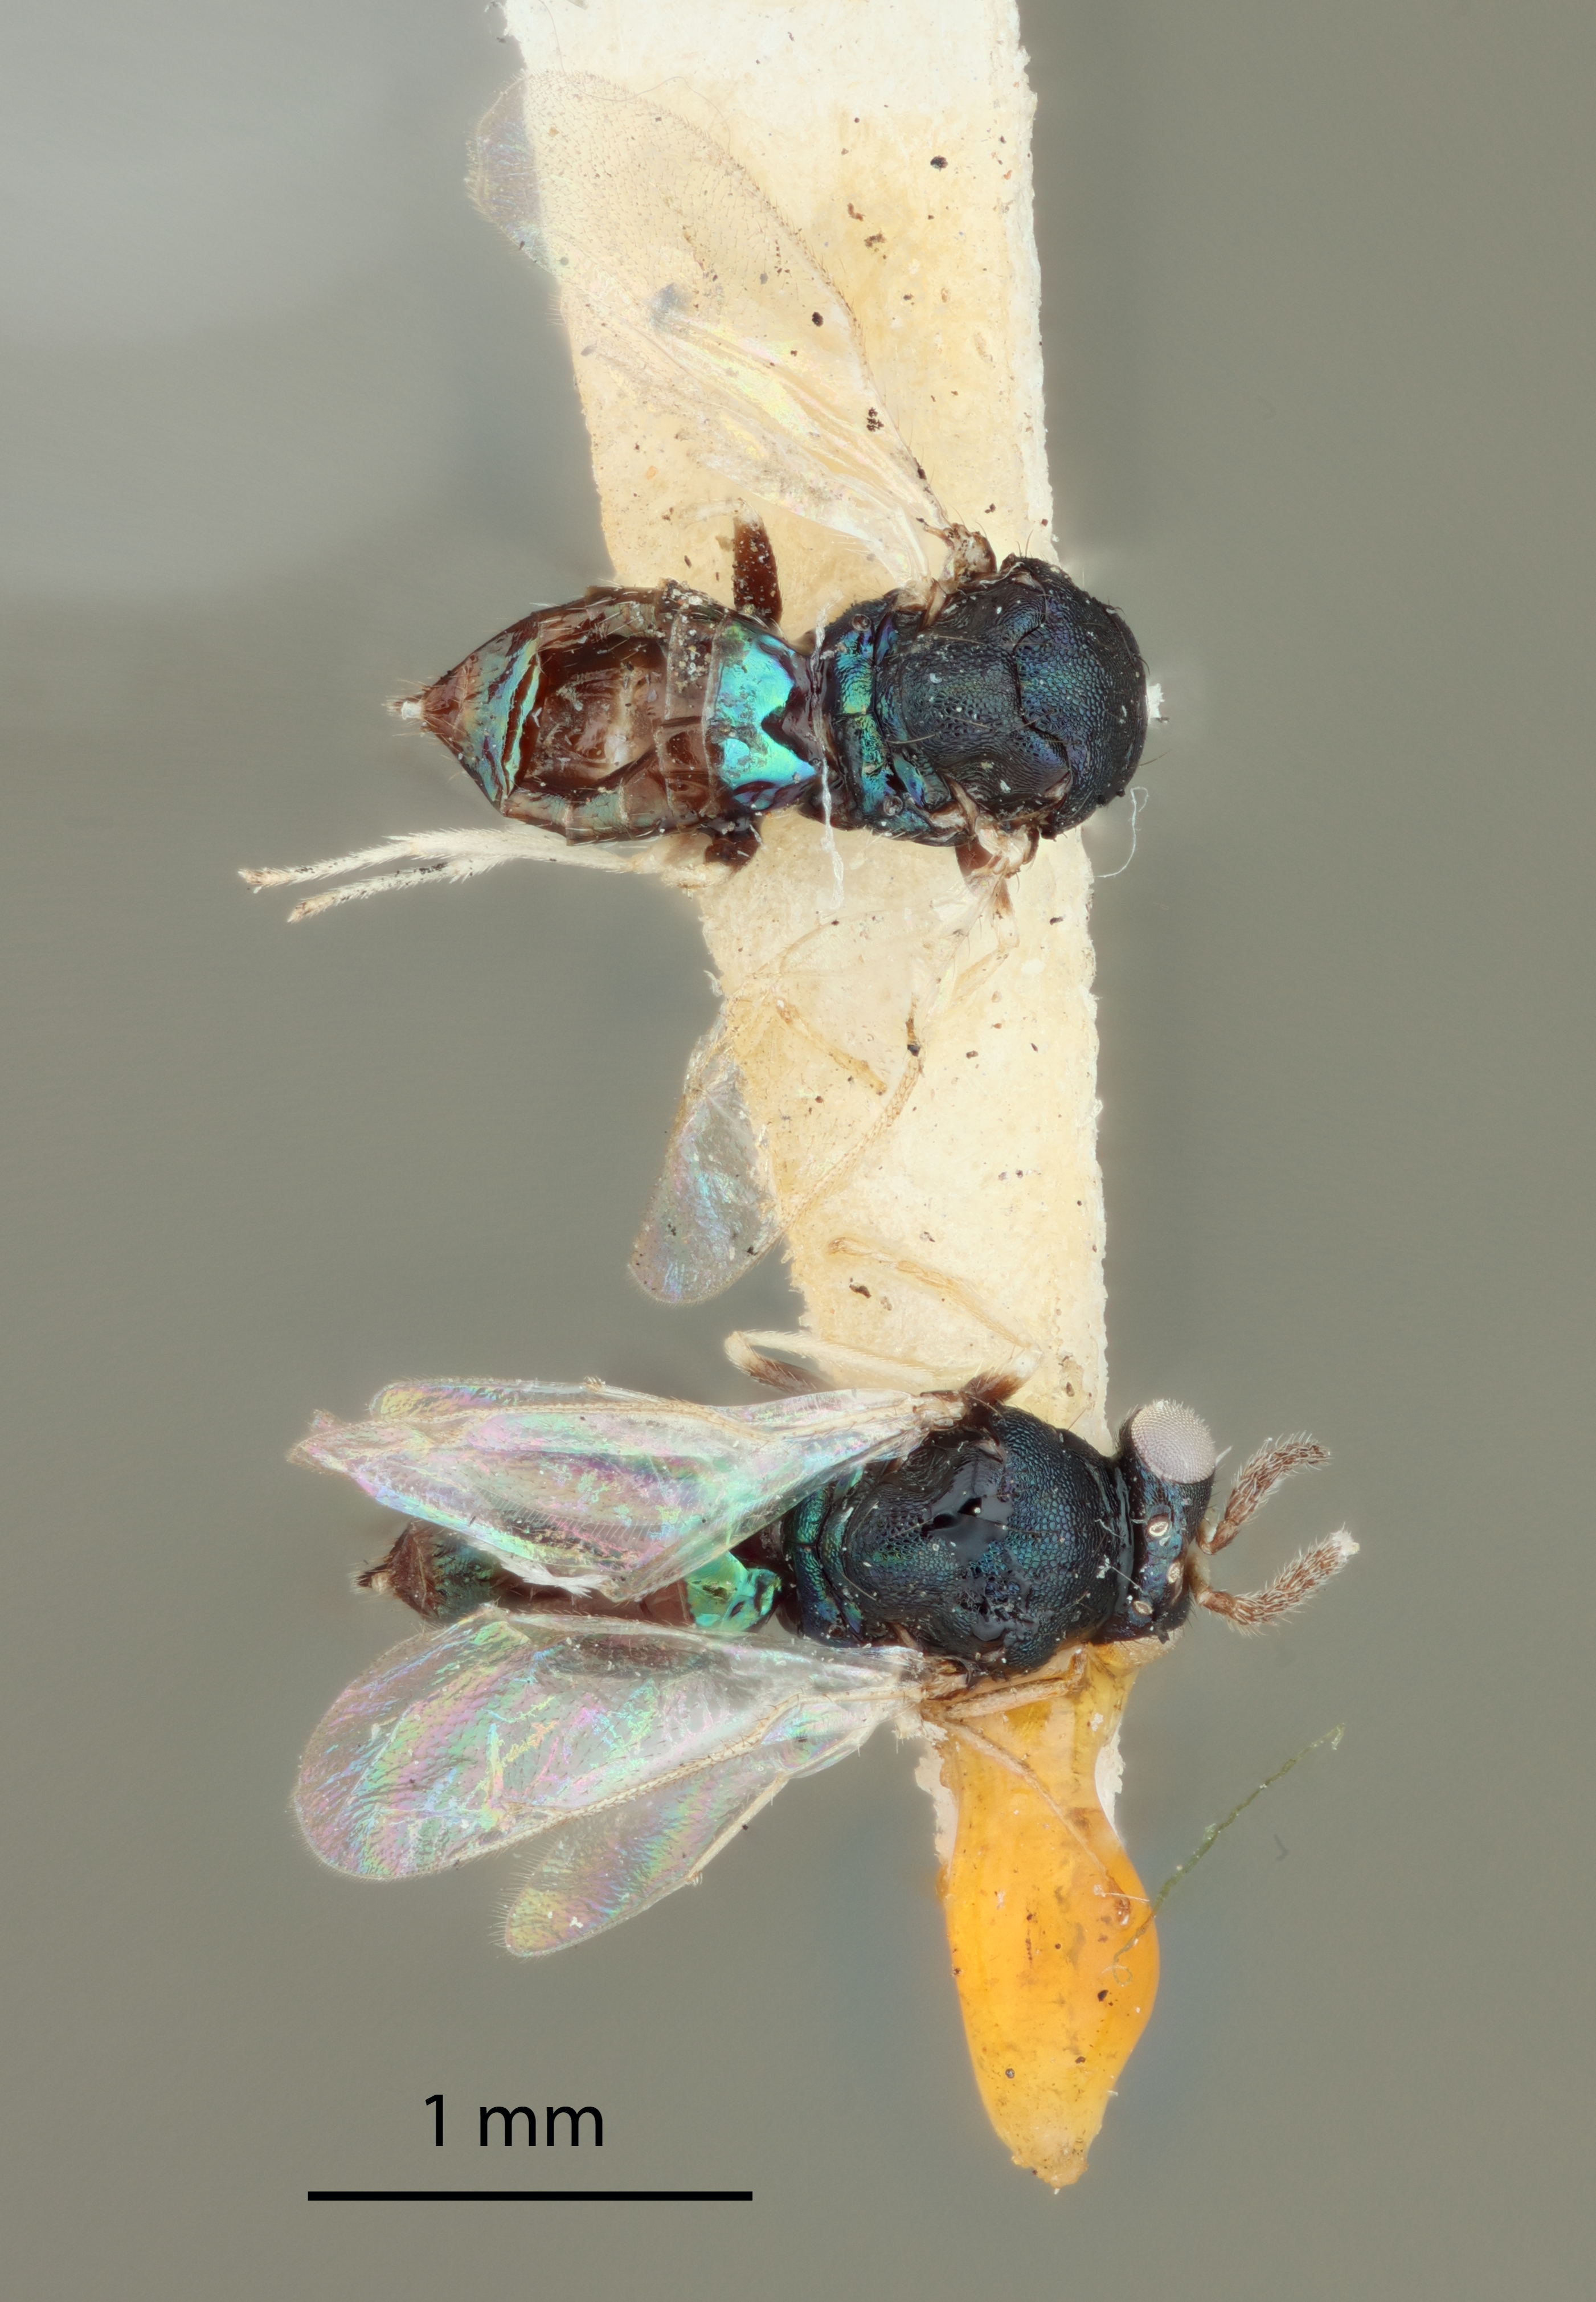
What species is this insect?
Pardiaulomella lbseni
